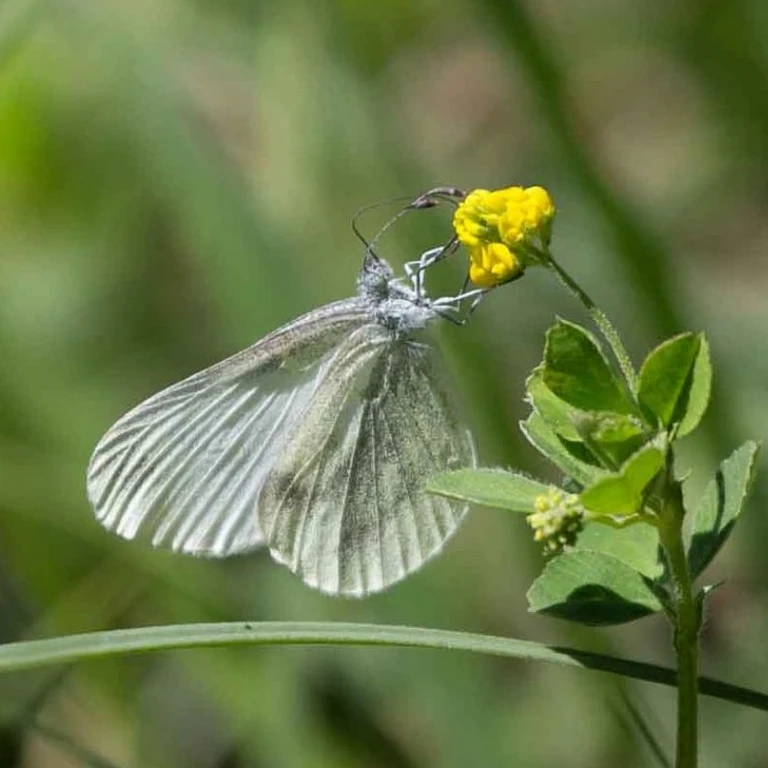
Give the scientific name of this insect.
Leptidea sinapis/juvernica
